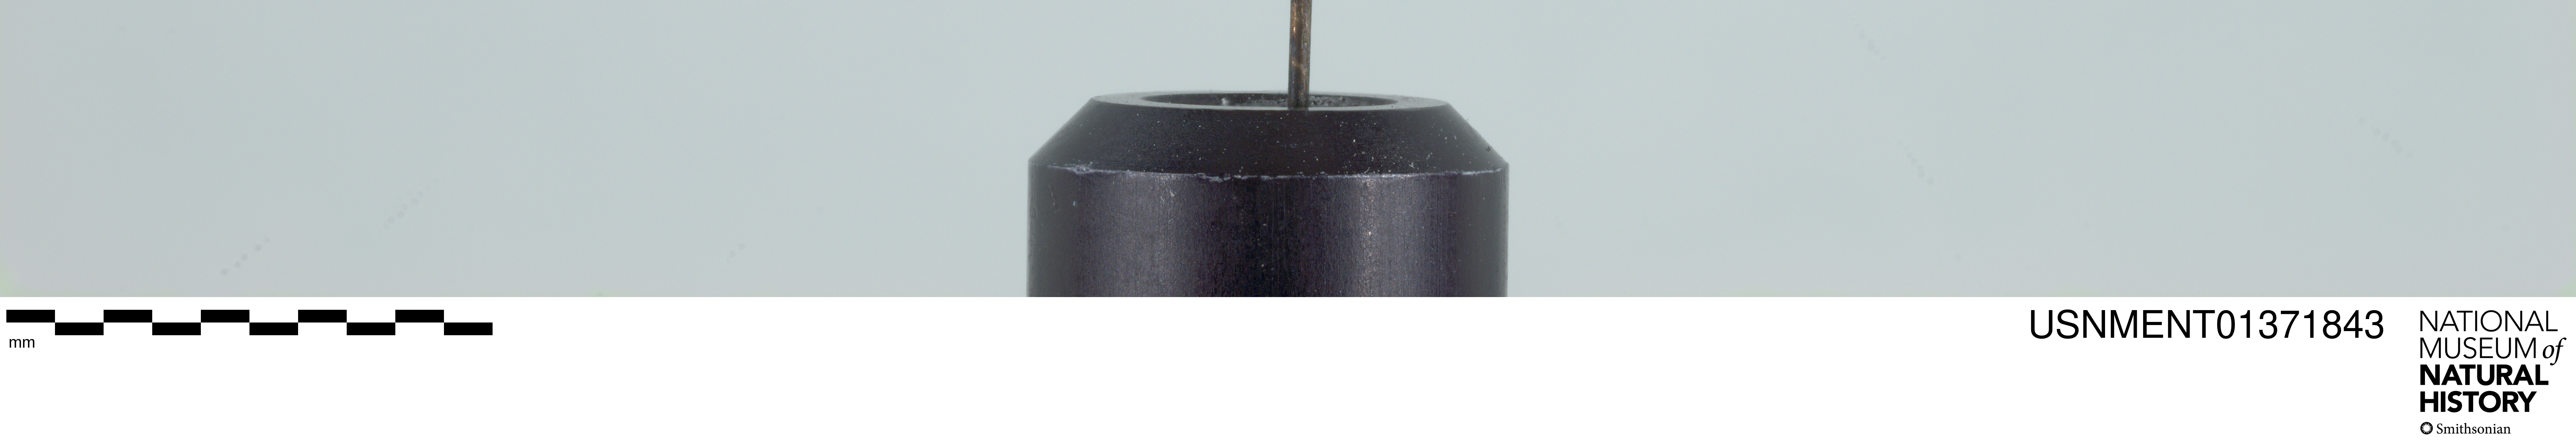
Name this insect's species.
Trichophthalma subaurata
